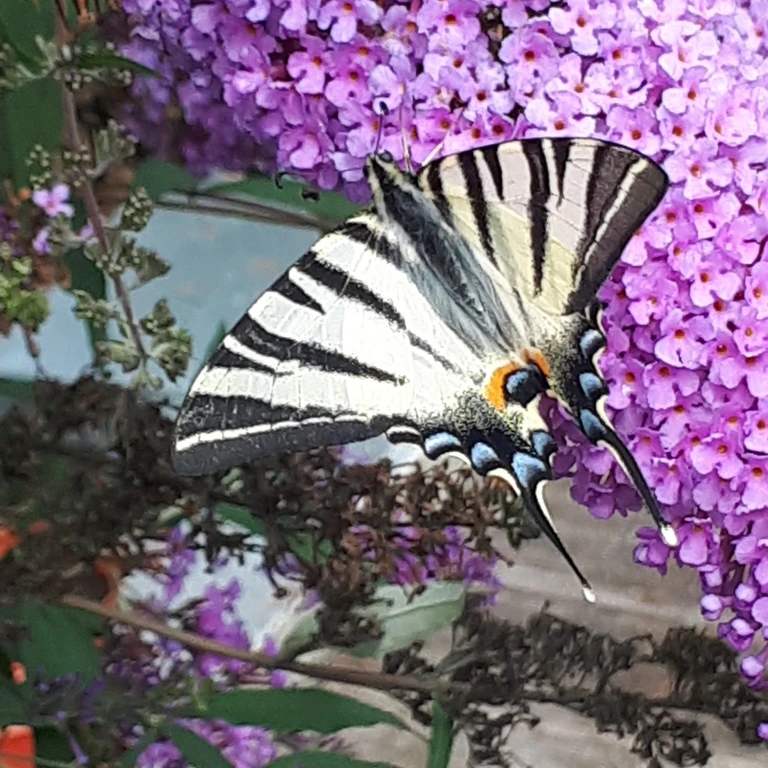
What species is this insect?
Iphiclides podalirius
